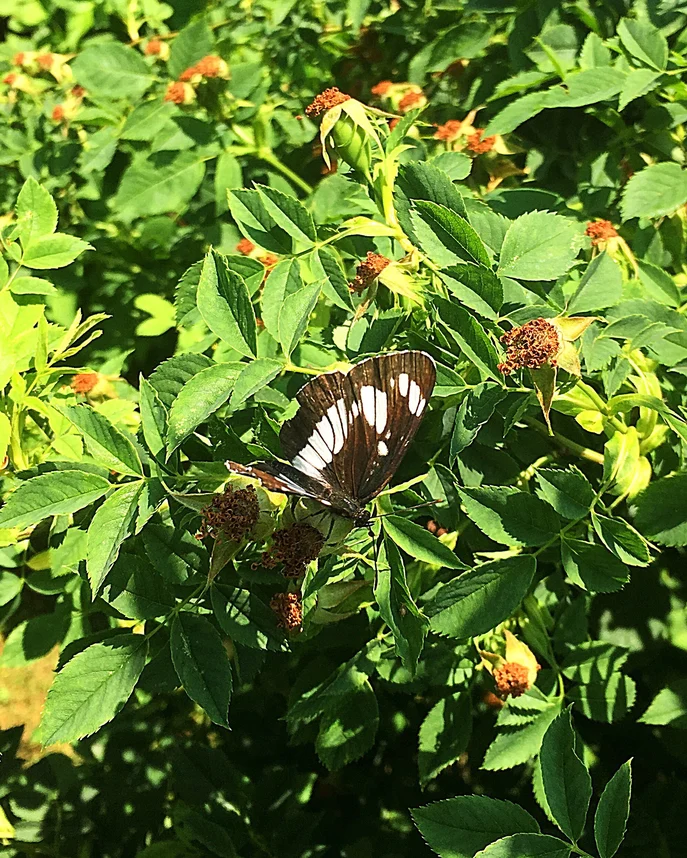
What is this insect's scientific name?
Neptis rivularis
